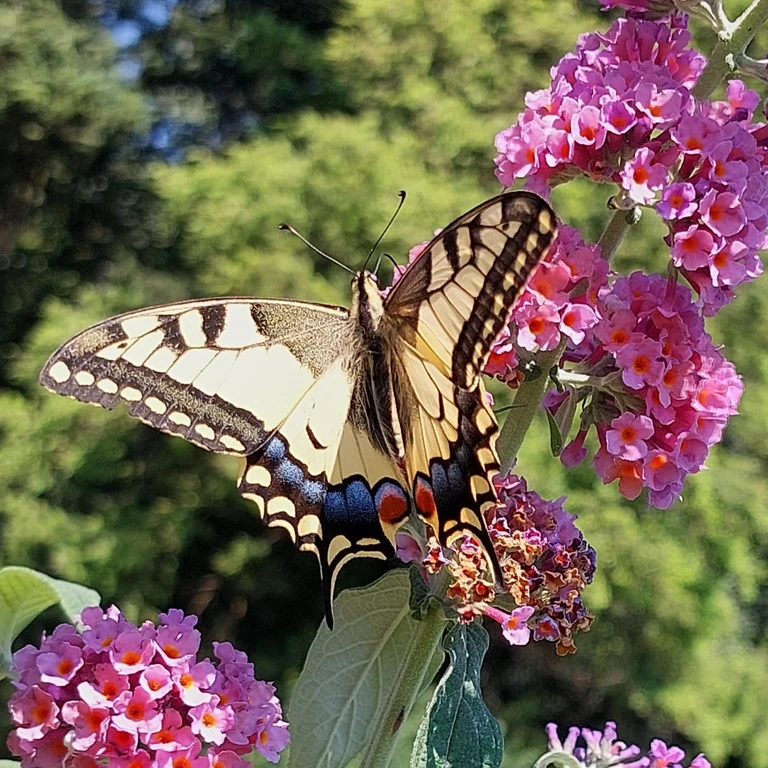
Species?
Papilio machaon
